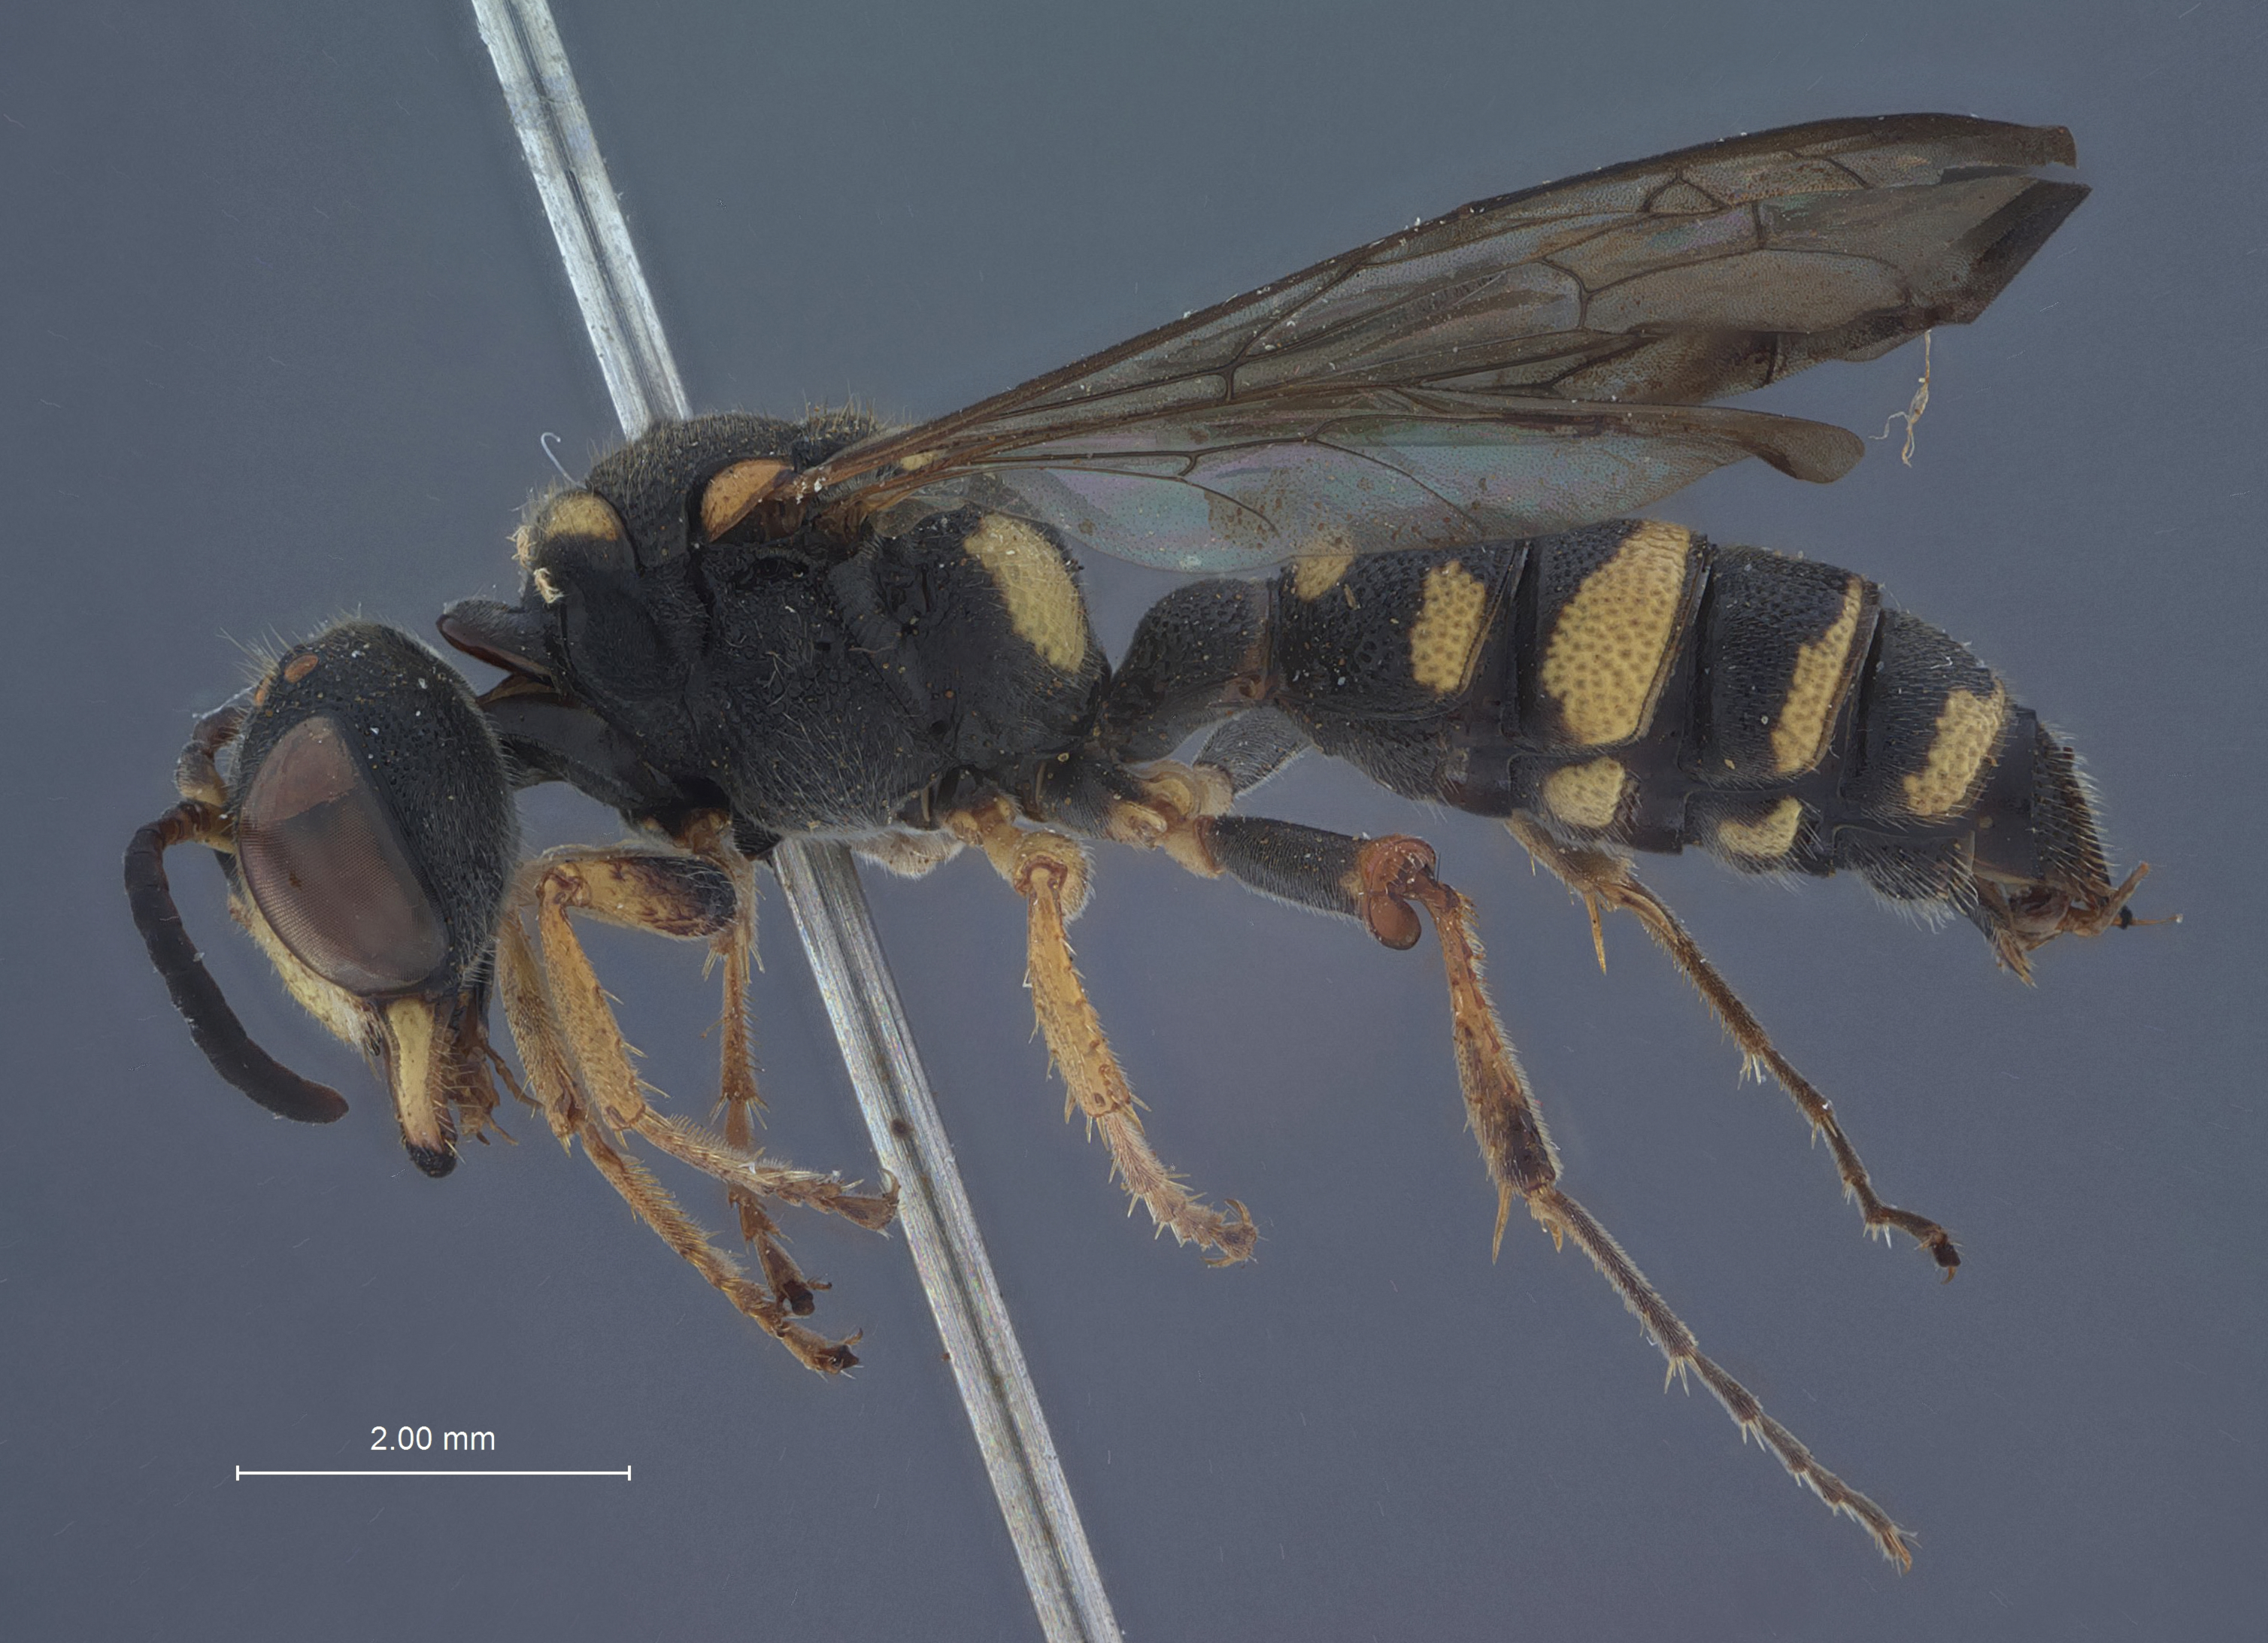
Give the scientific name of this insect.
Cerceris aborlana
